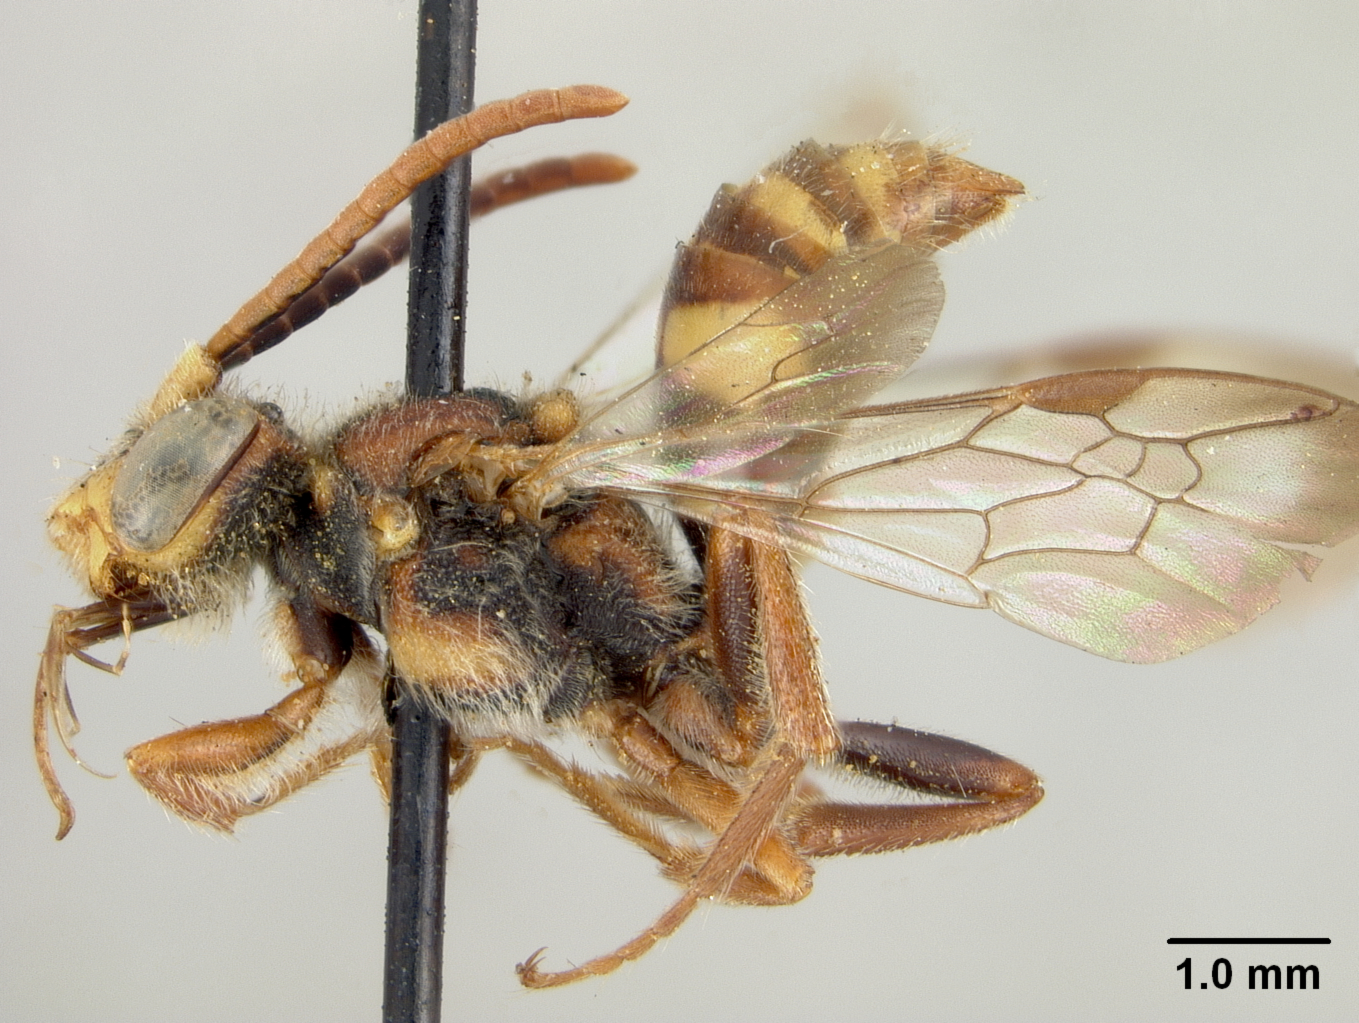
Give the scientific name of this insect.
Nomada indusata
